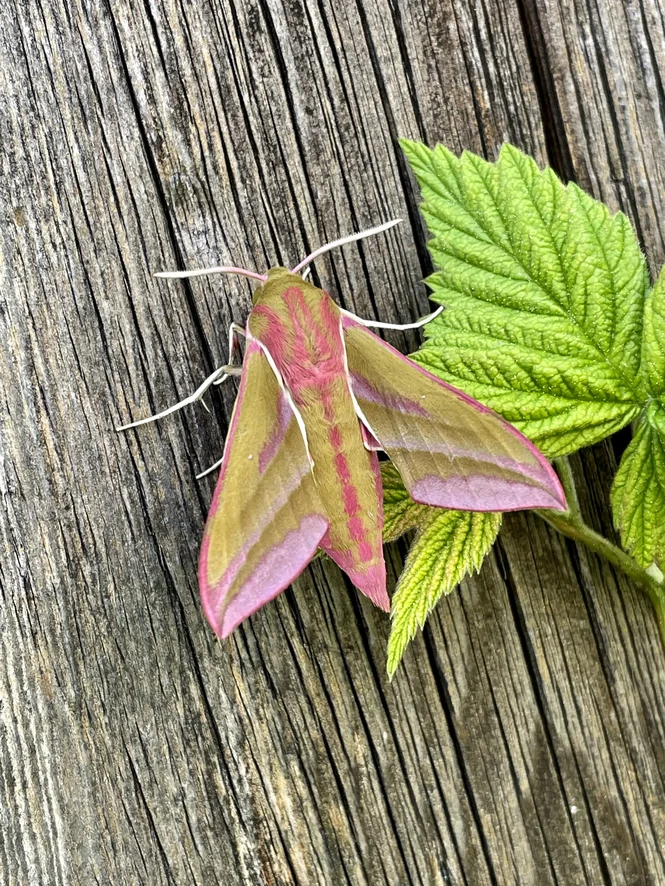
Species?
Deilephila elpenor
